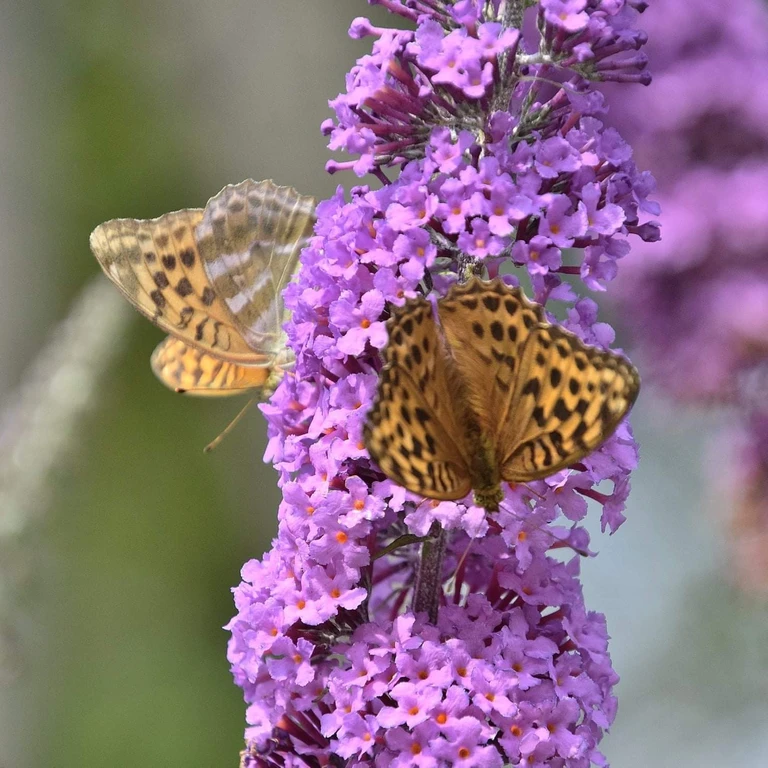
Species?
Argynnis paphia
